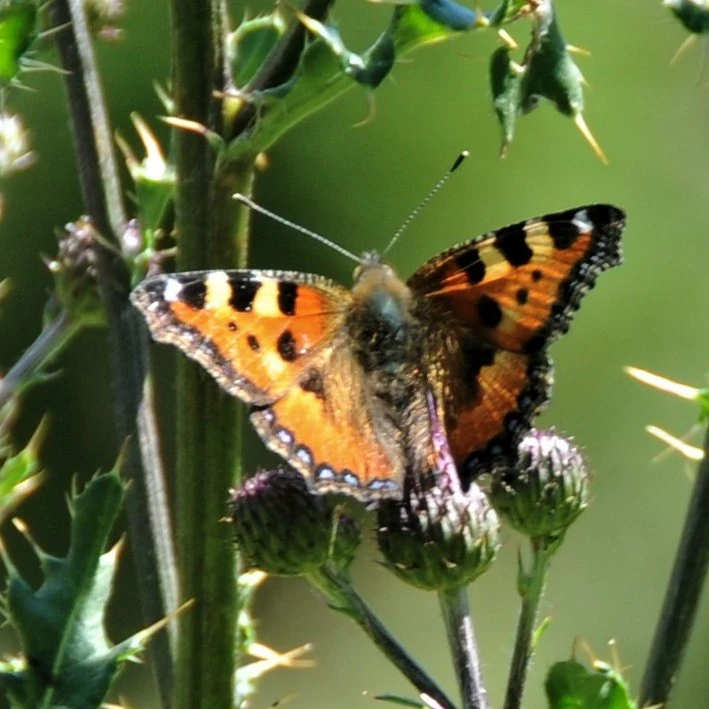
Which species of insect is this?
Aglais urticae
